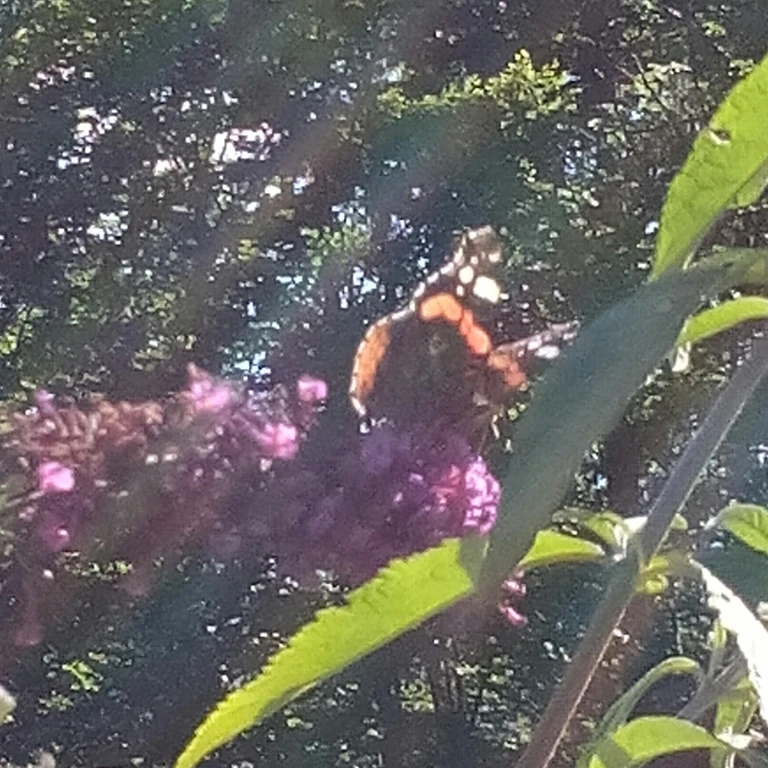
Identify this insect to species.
Vanessa atalanta
